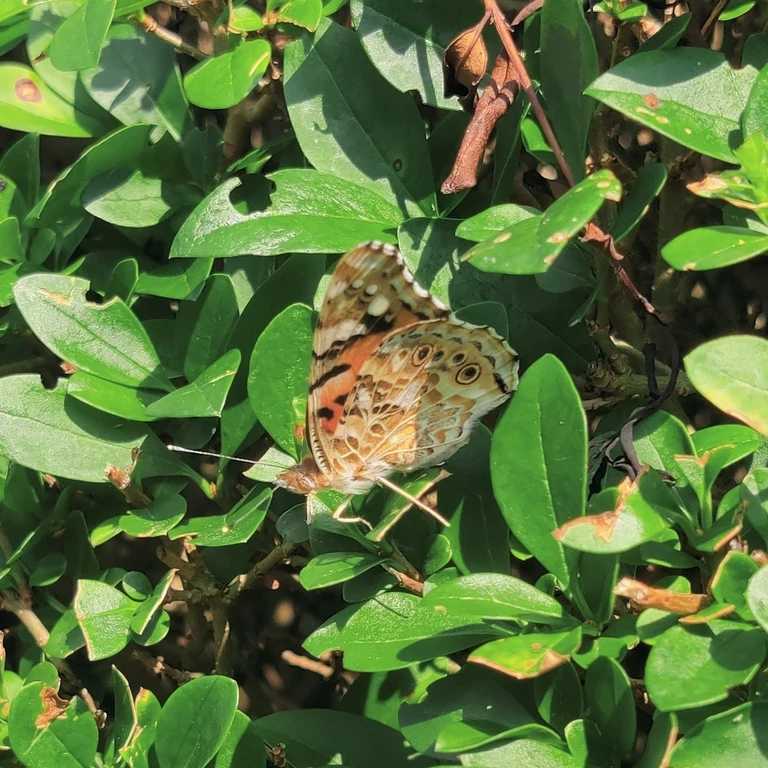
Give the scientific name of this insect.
Vanessa cardui
